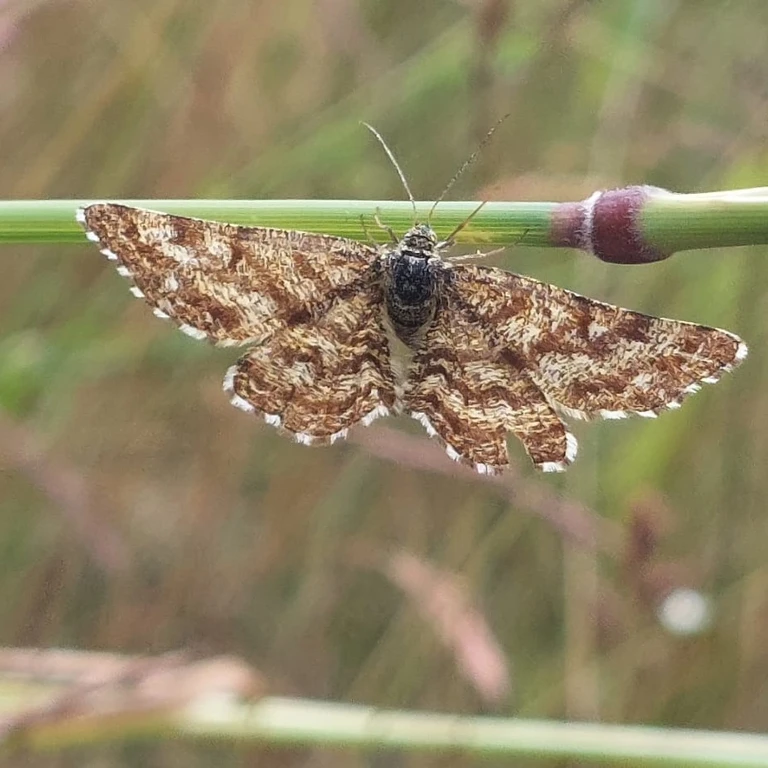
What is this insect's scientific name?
Ematurga atomaria
